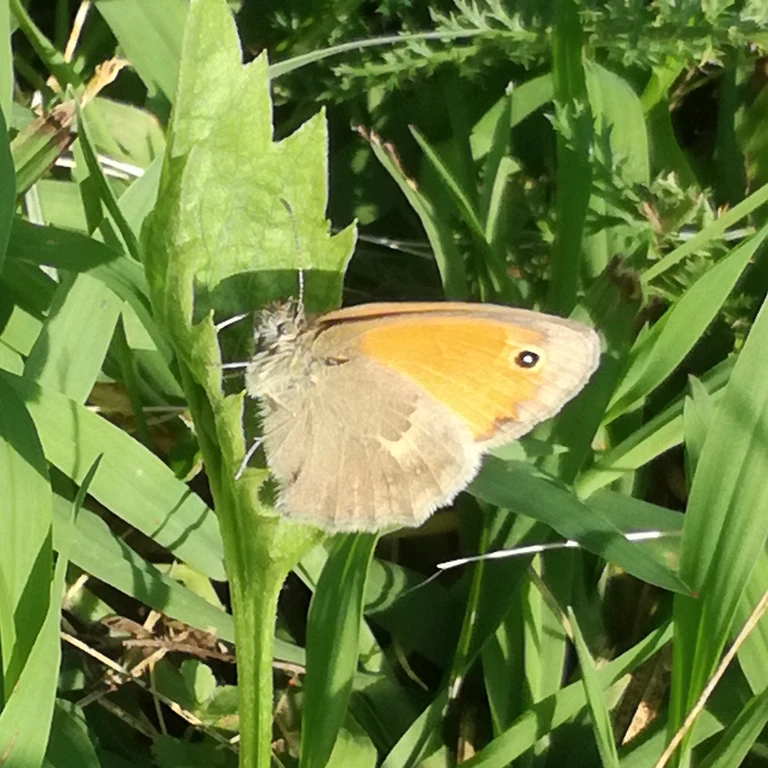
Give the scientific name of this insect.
Coenonympha pamphilus
